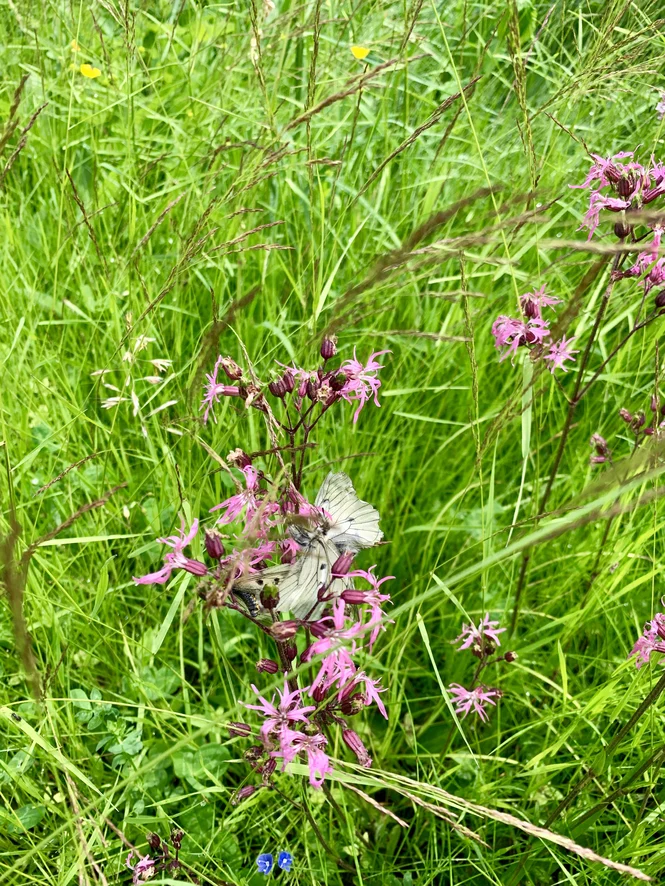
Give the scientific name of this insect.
Parnassius mnemosyne
